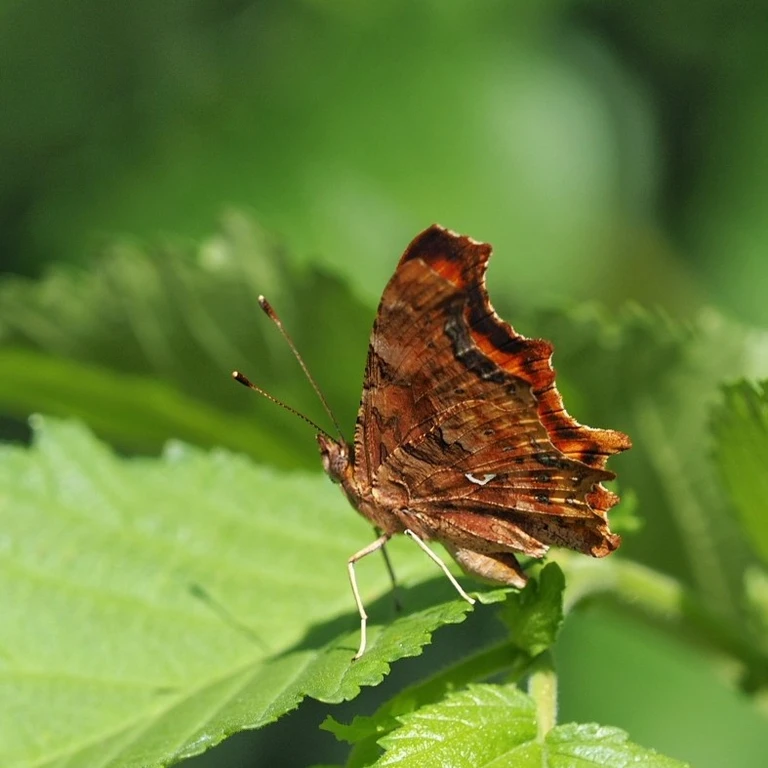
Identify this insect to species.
Polygonia c-album
